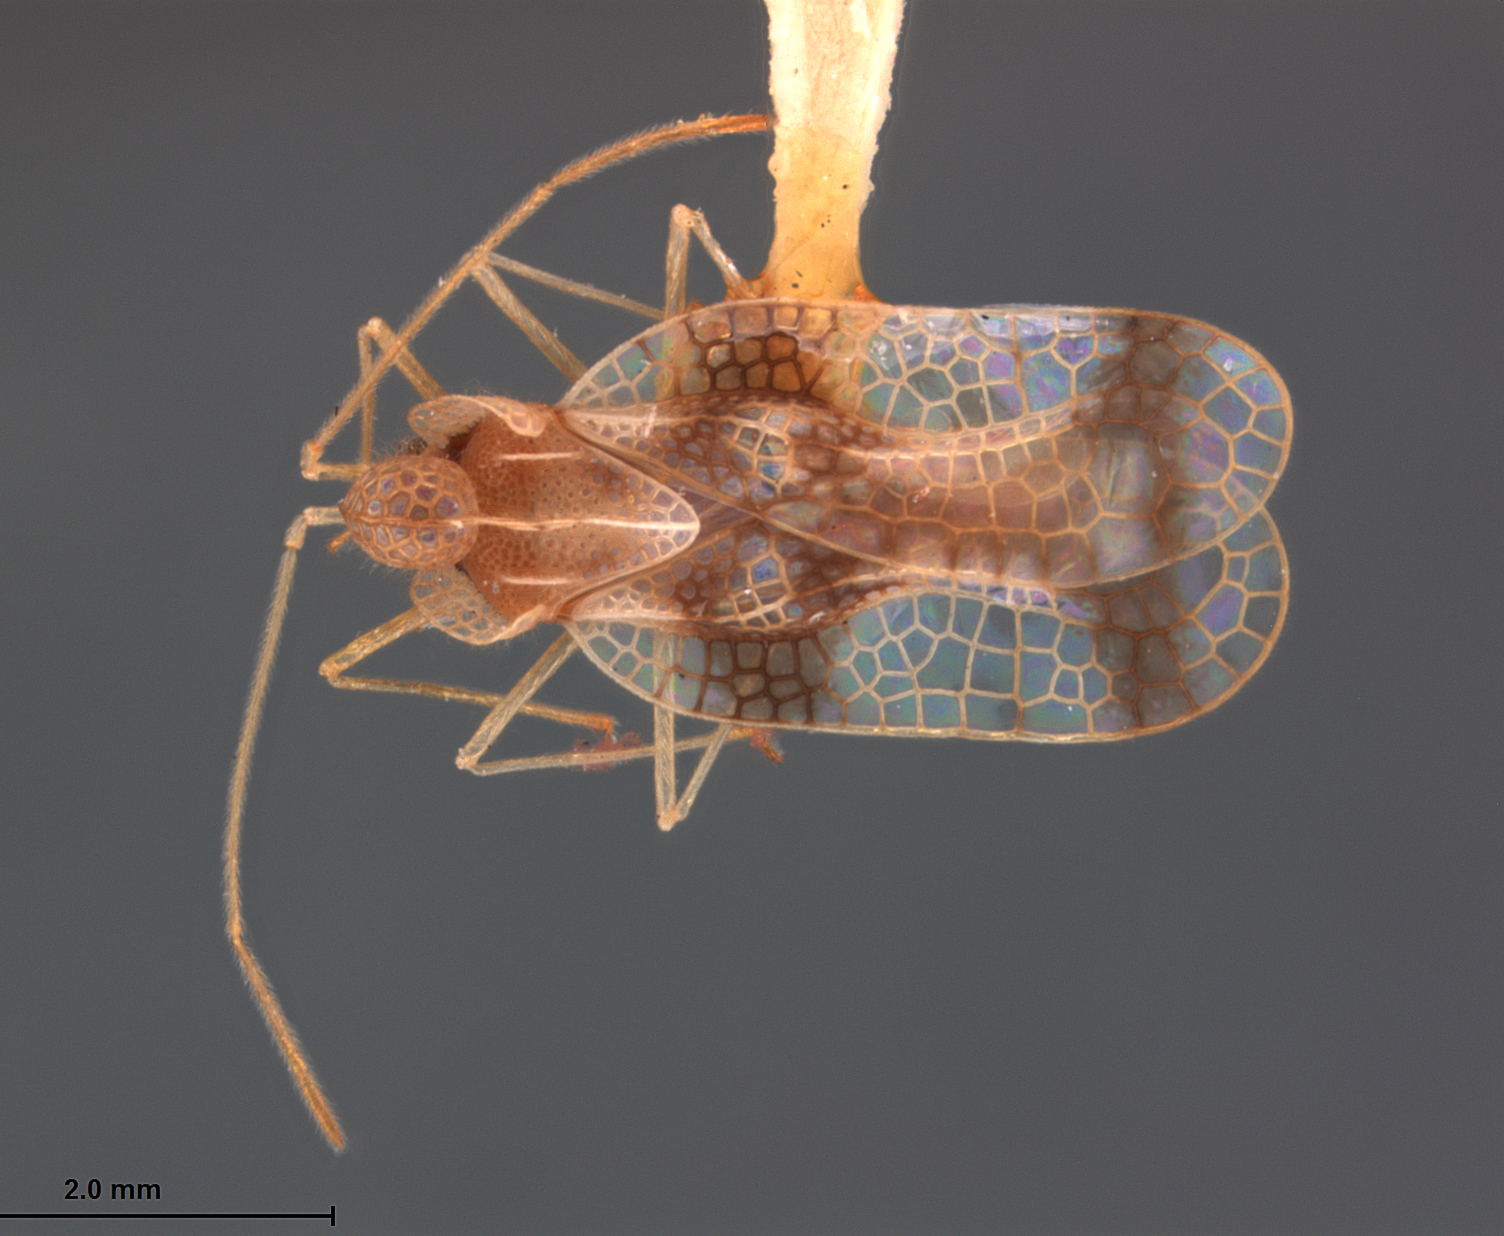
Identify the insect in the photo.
Stephanitis svensoni
